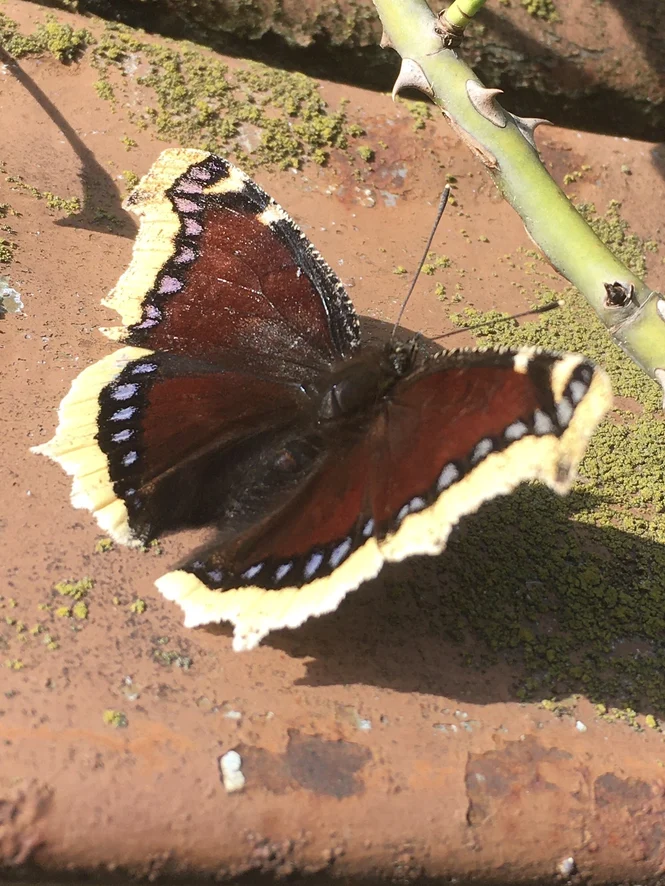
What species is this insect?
Nymphalis antiopa
